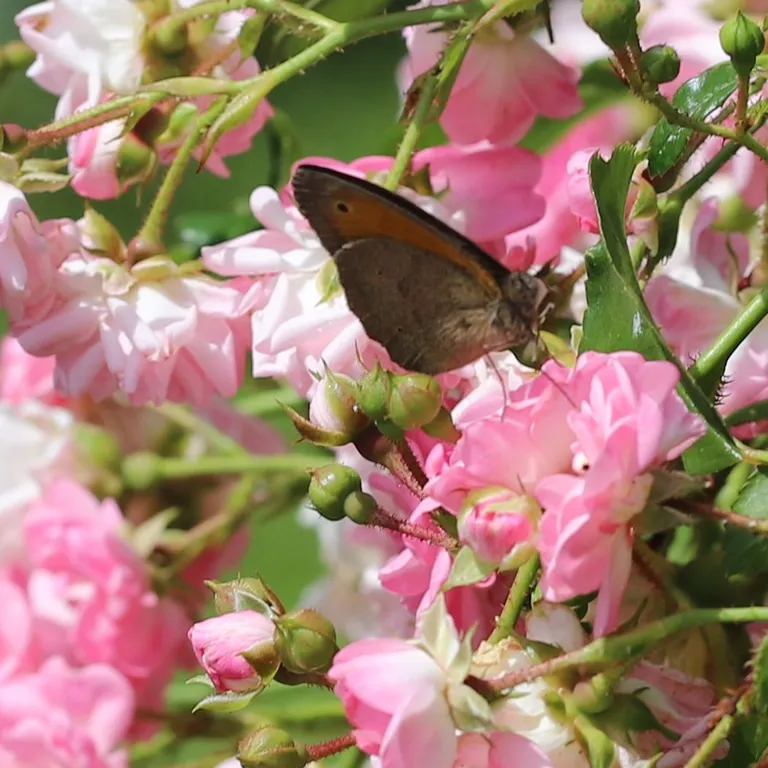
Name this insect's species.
Maniola jurtina
